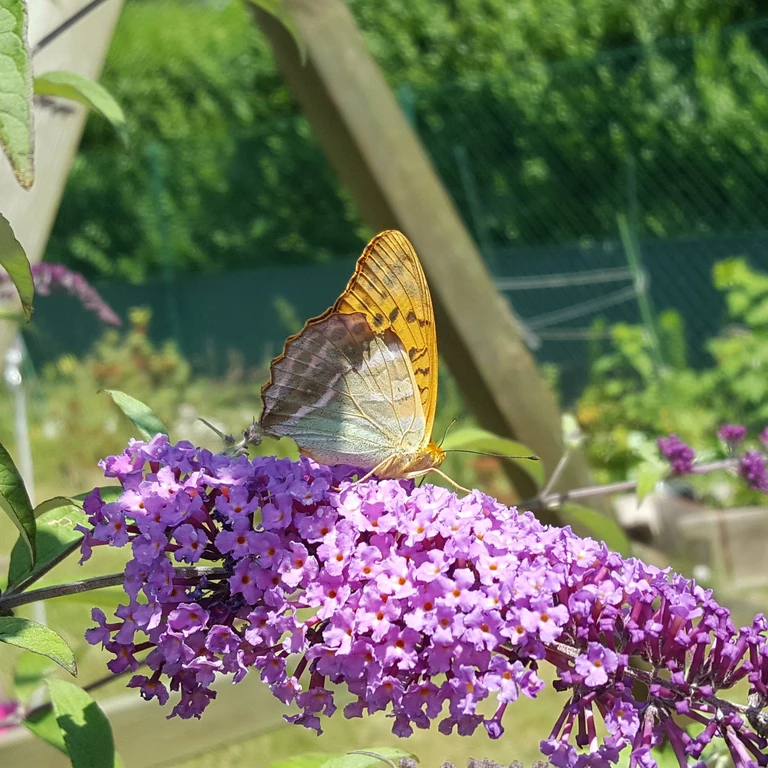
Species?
Argynnis paphia
